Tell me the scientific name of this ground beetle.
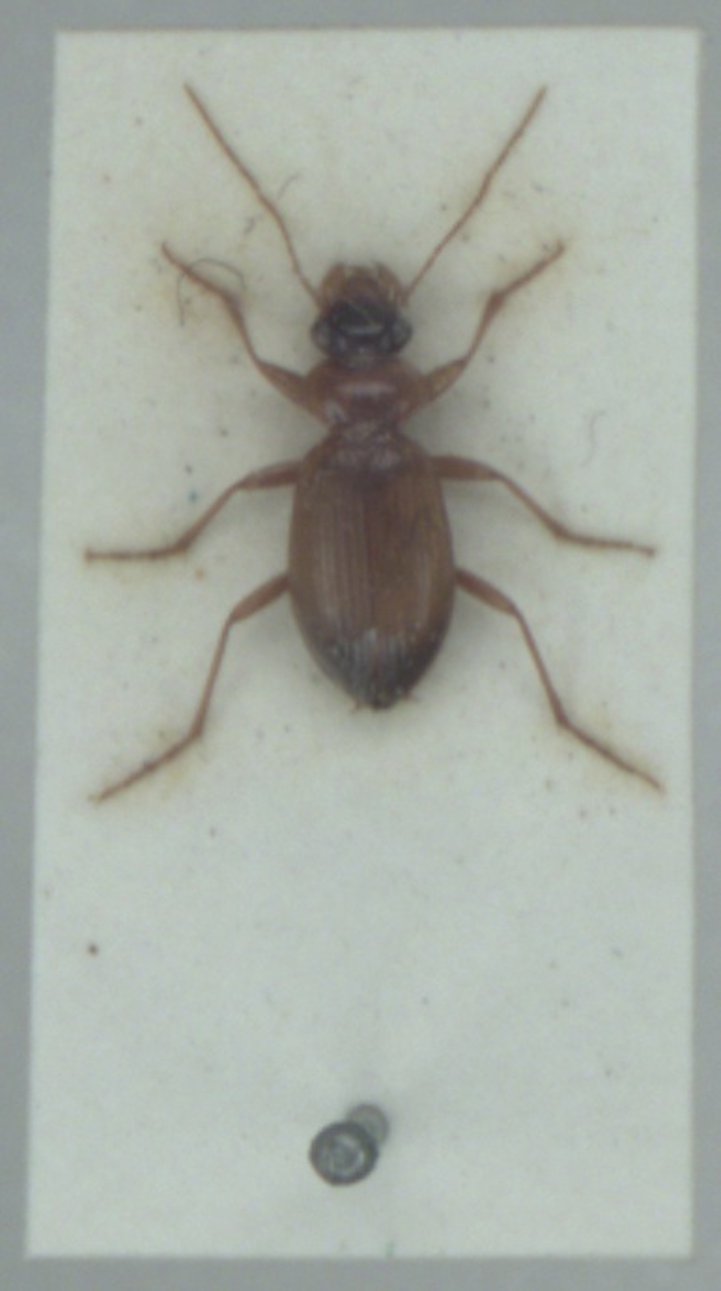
Leistus terminatus
